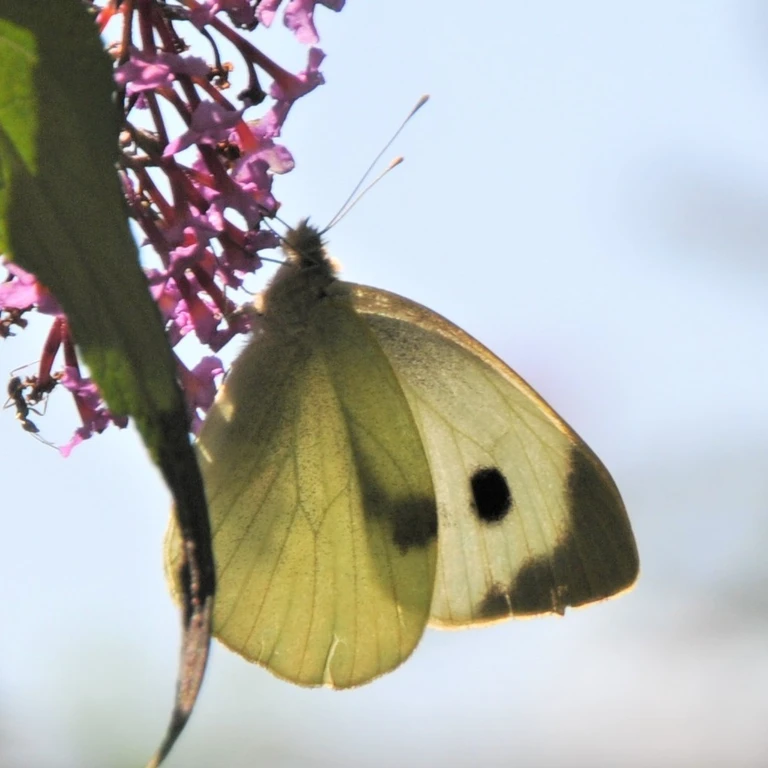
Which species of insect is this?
Pieris brassicae
